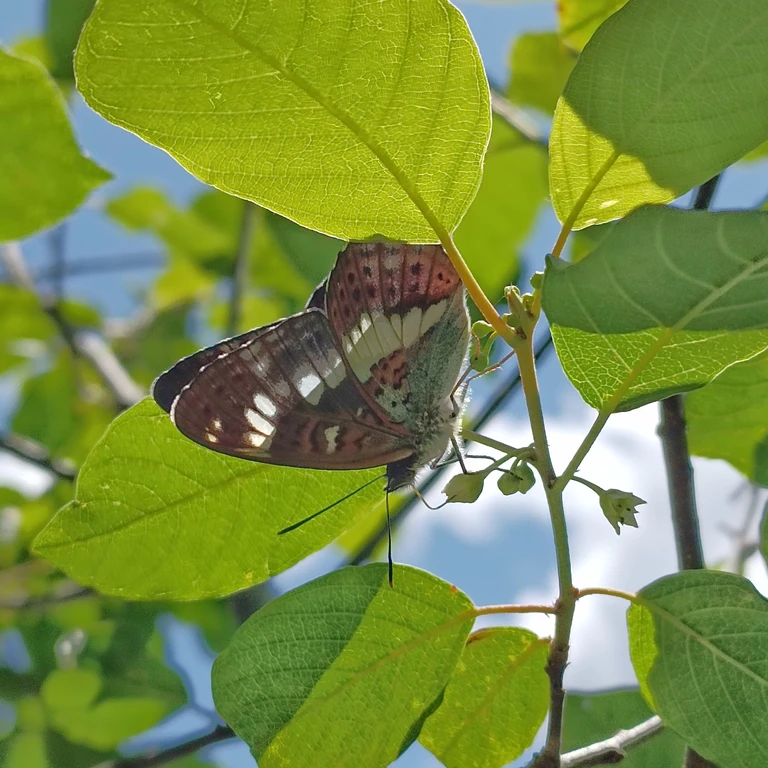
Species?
Limenitis camilla (also Ladoga camilla)
